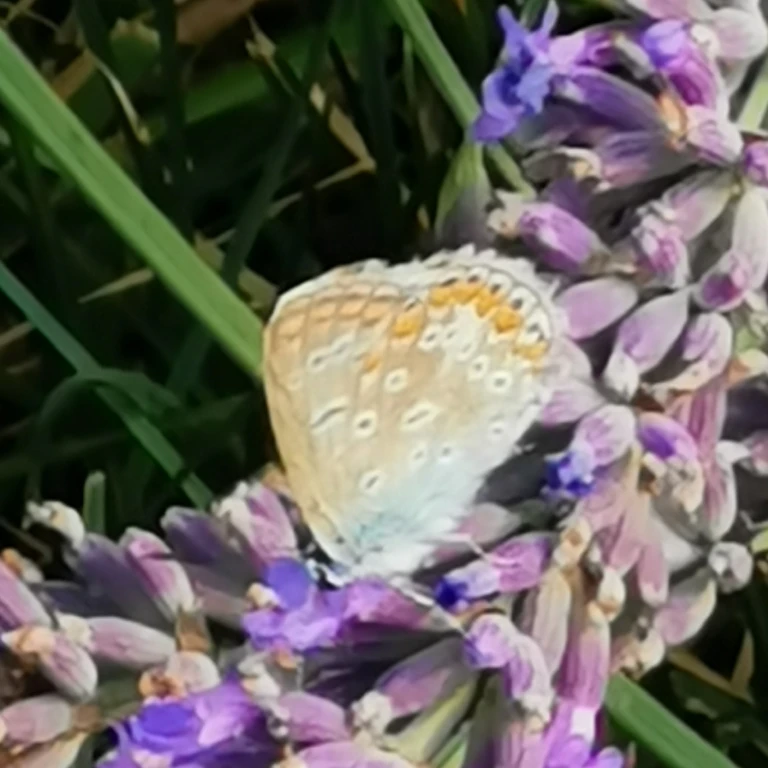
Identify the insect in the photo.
Polyommatus icarus
